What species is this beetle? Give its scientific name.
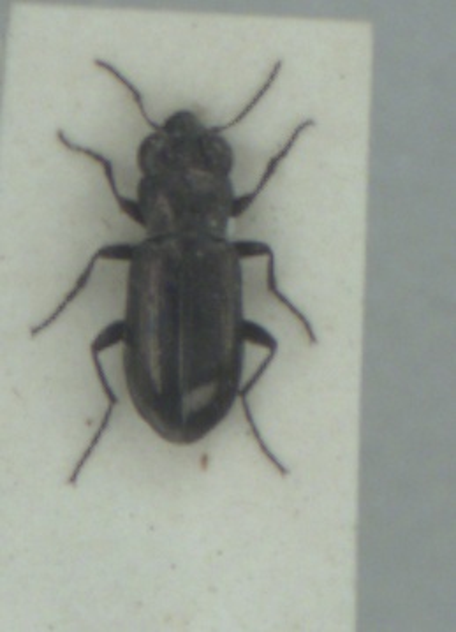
Notiophilus aquaticus
